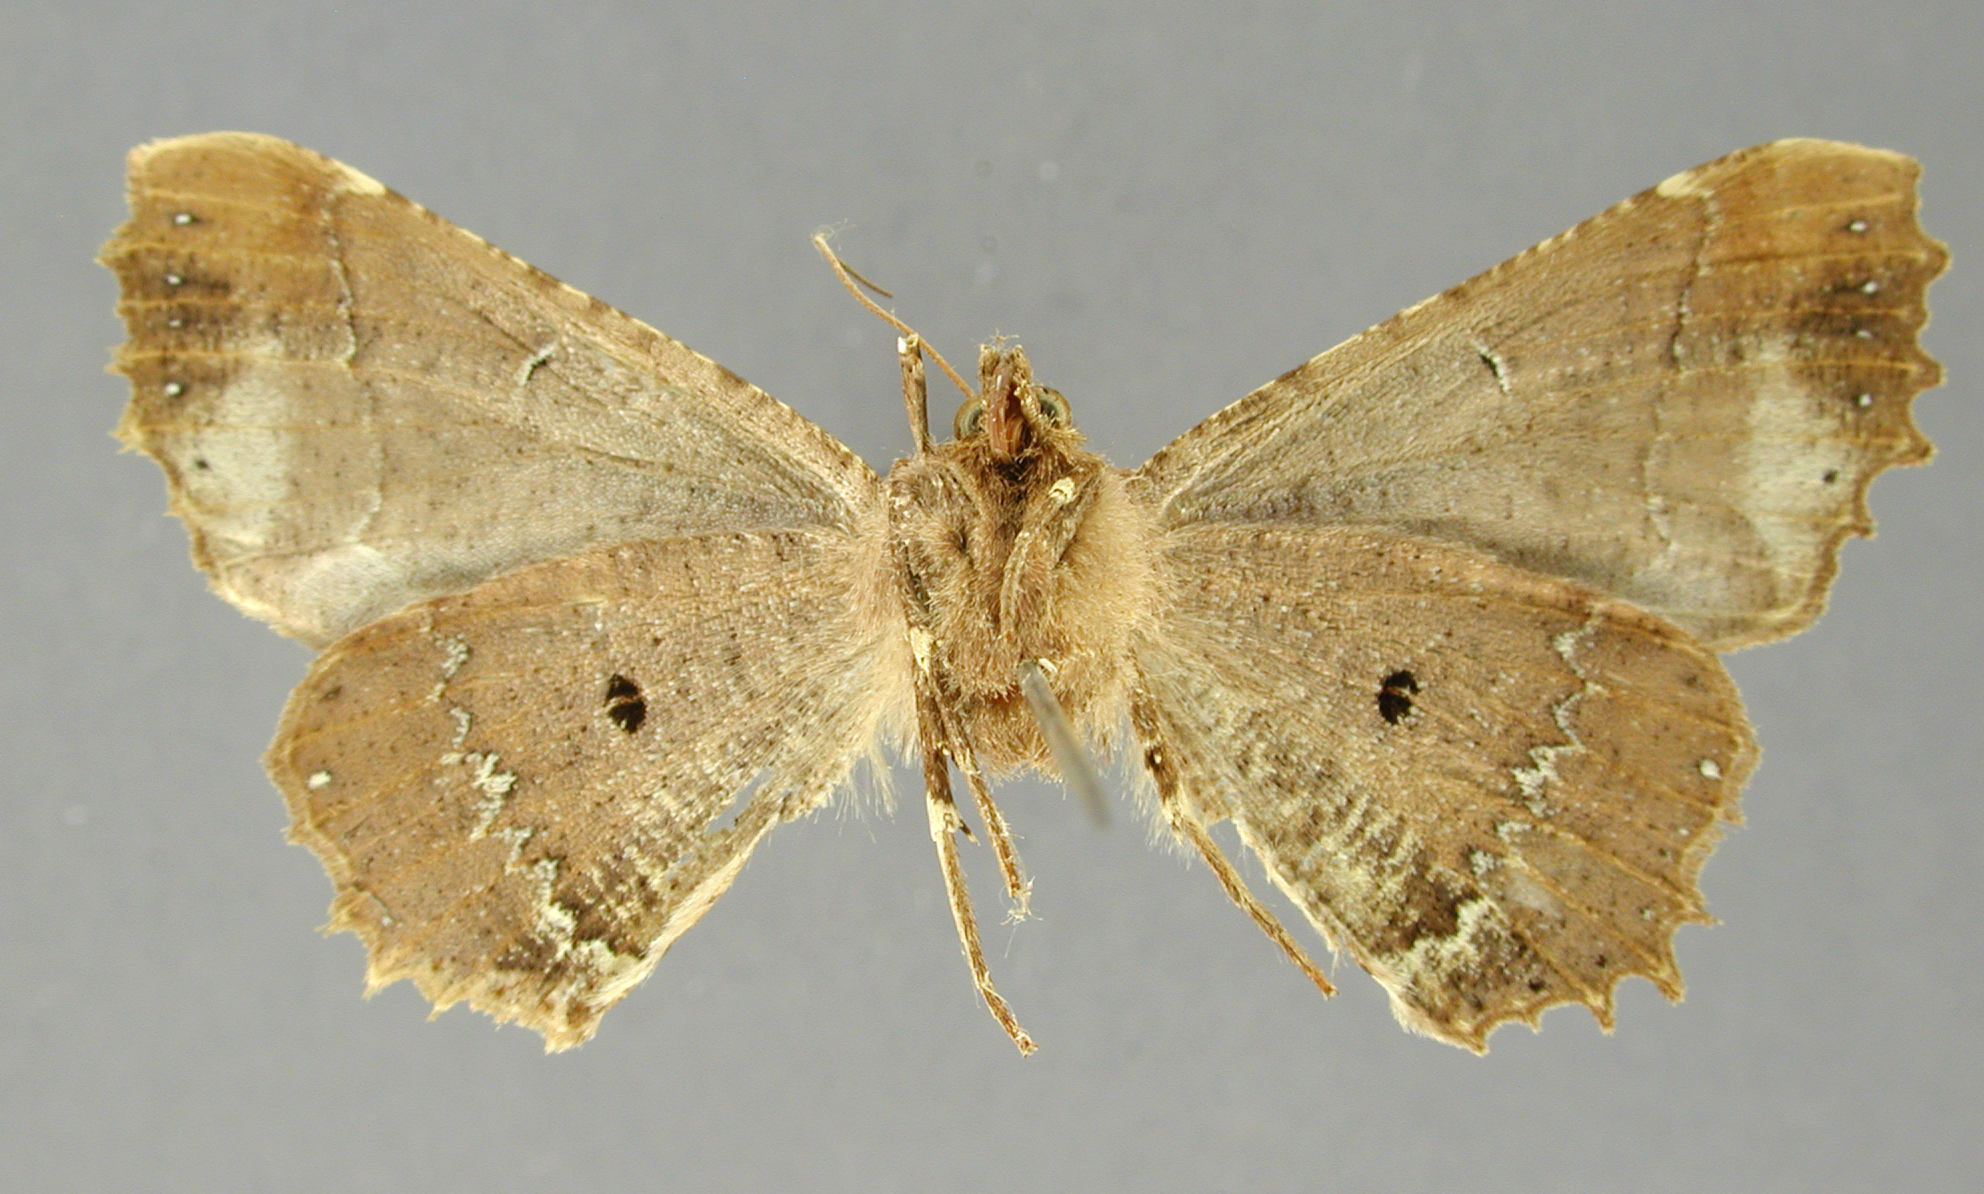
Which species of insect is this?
Azelina lessema
